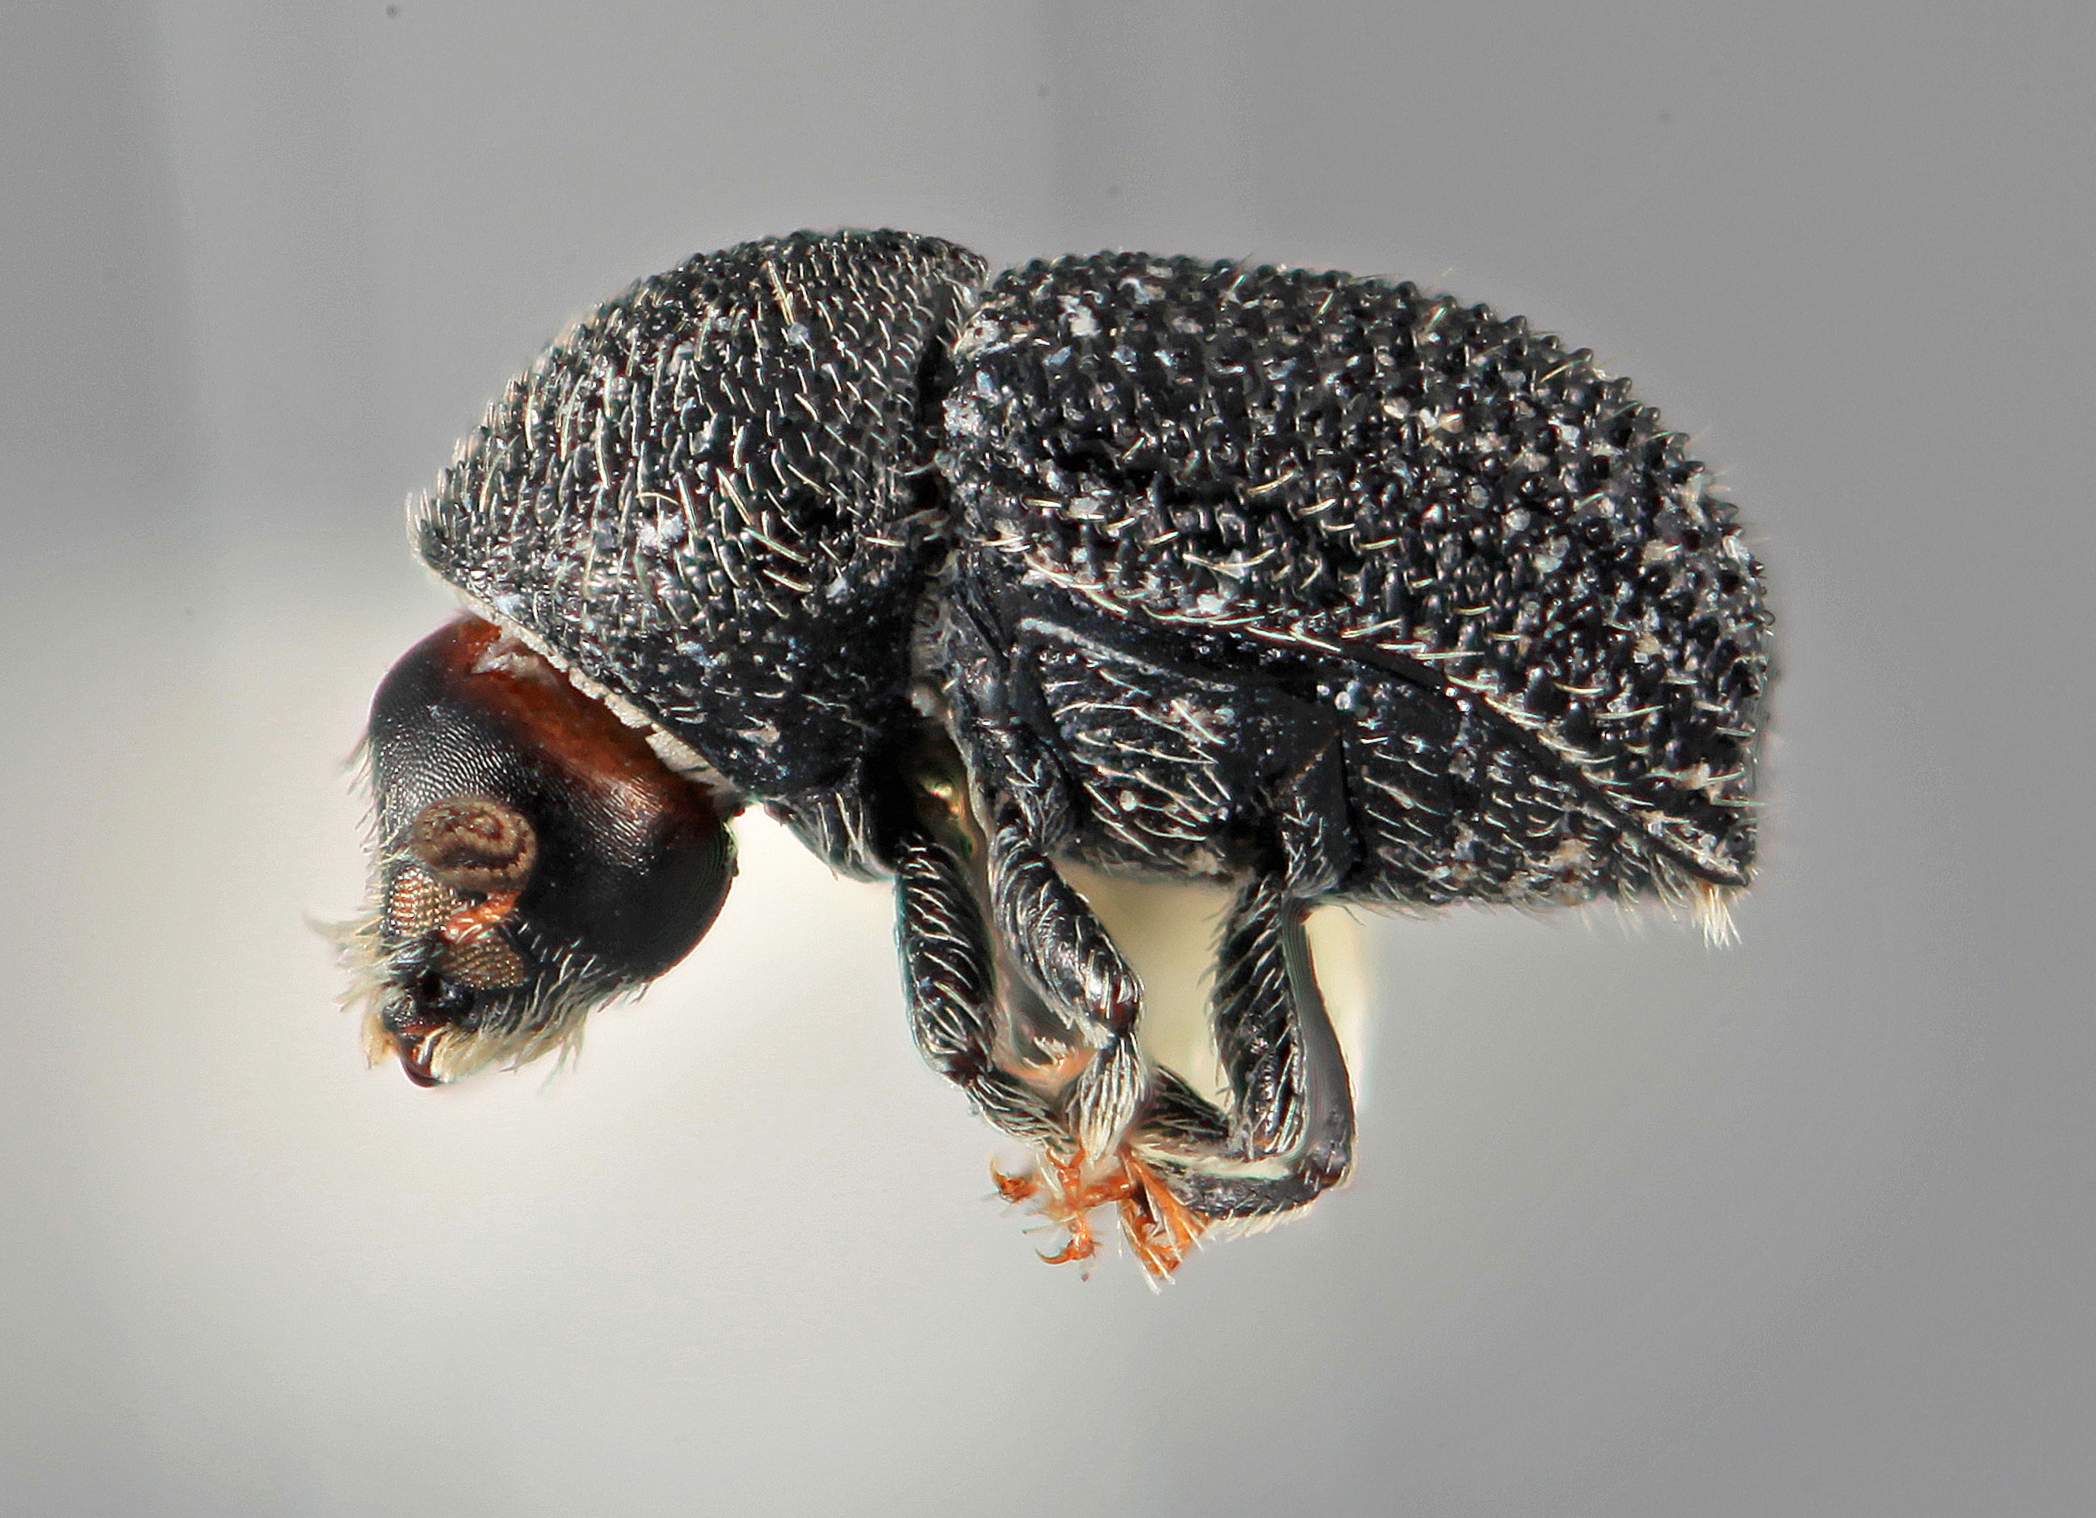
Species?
Cactopinus microcornis
